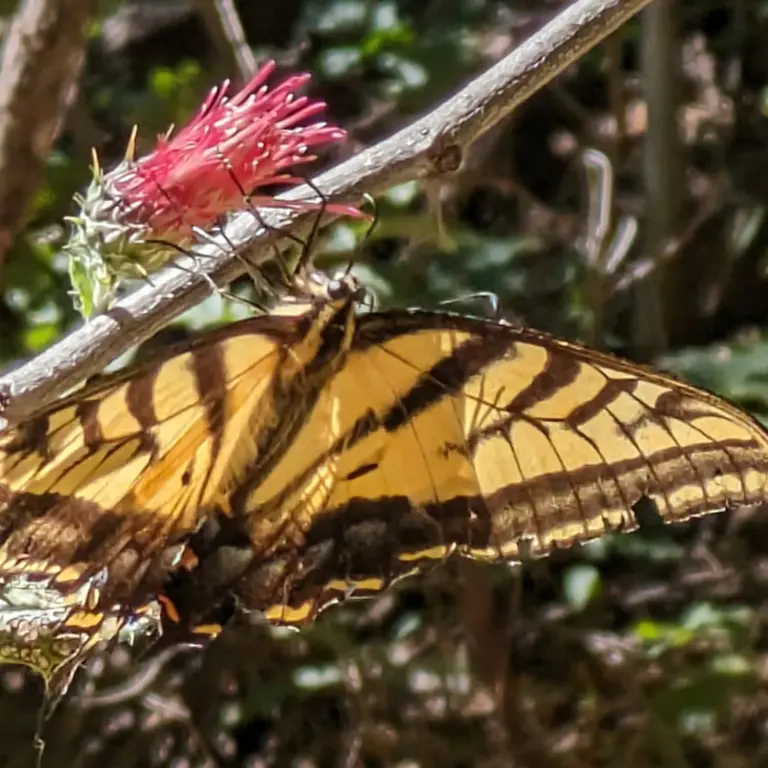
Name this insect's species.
Papilio machaon
